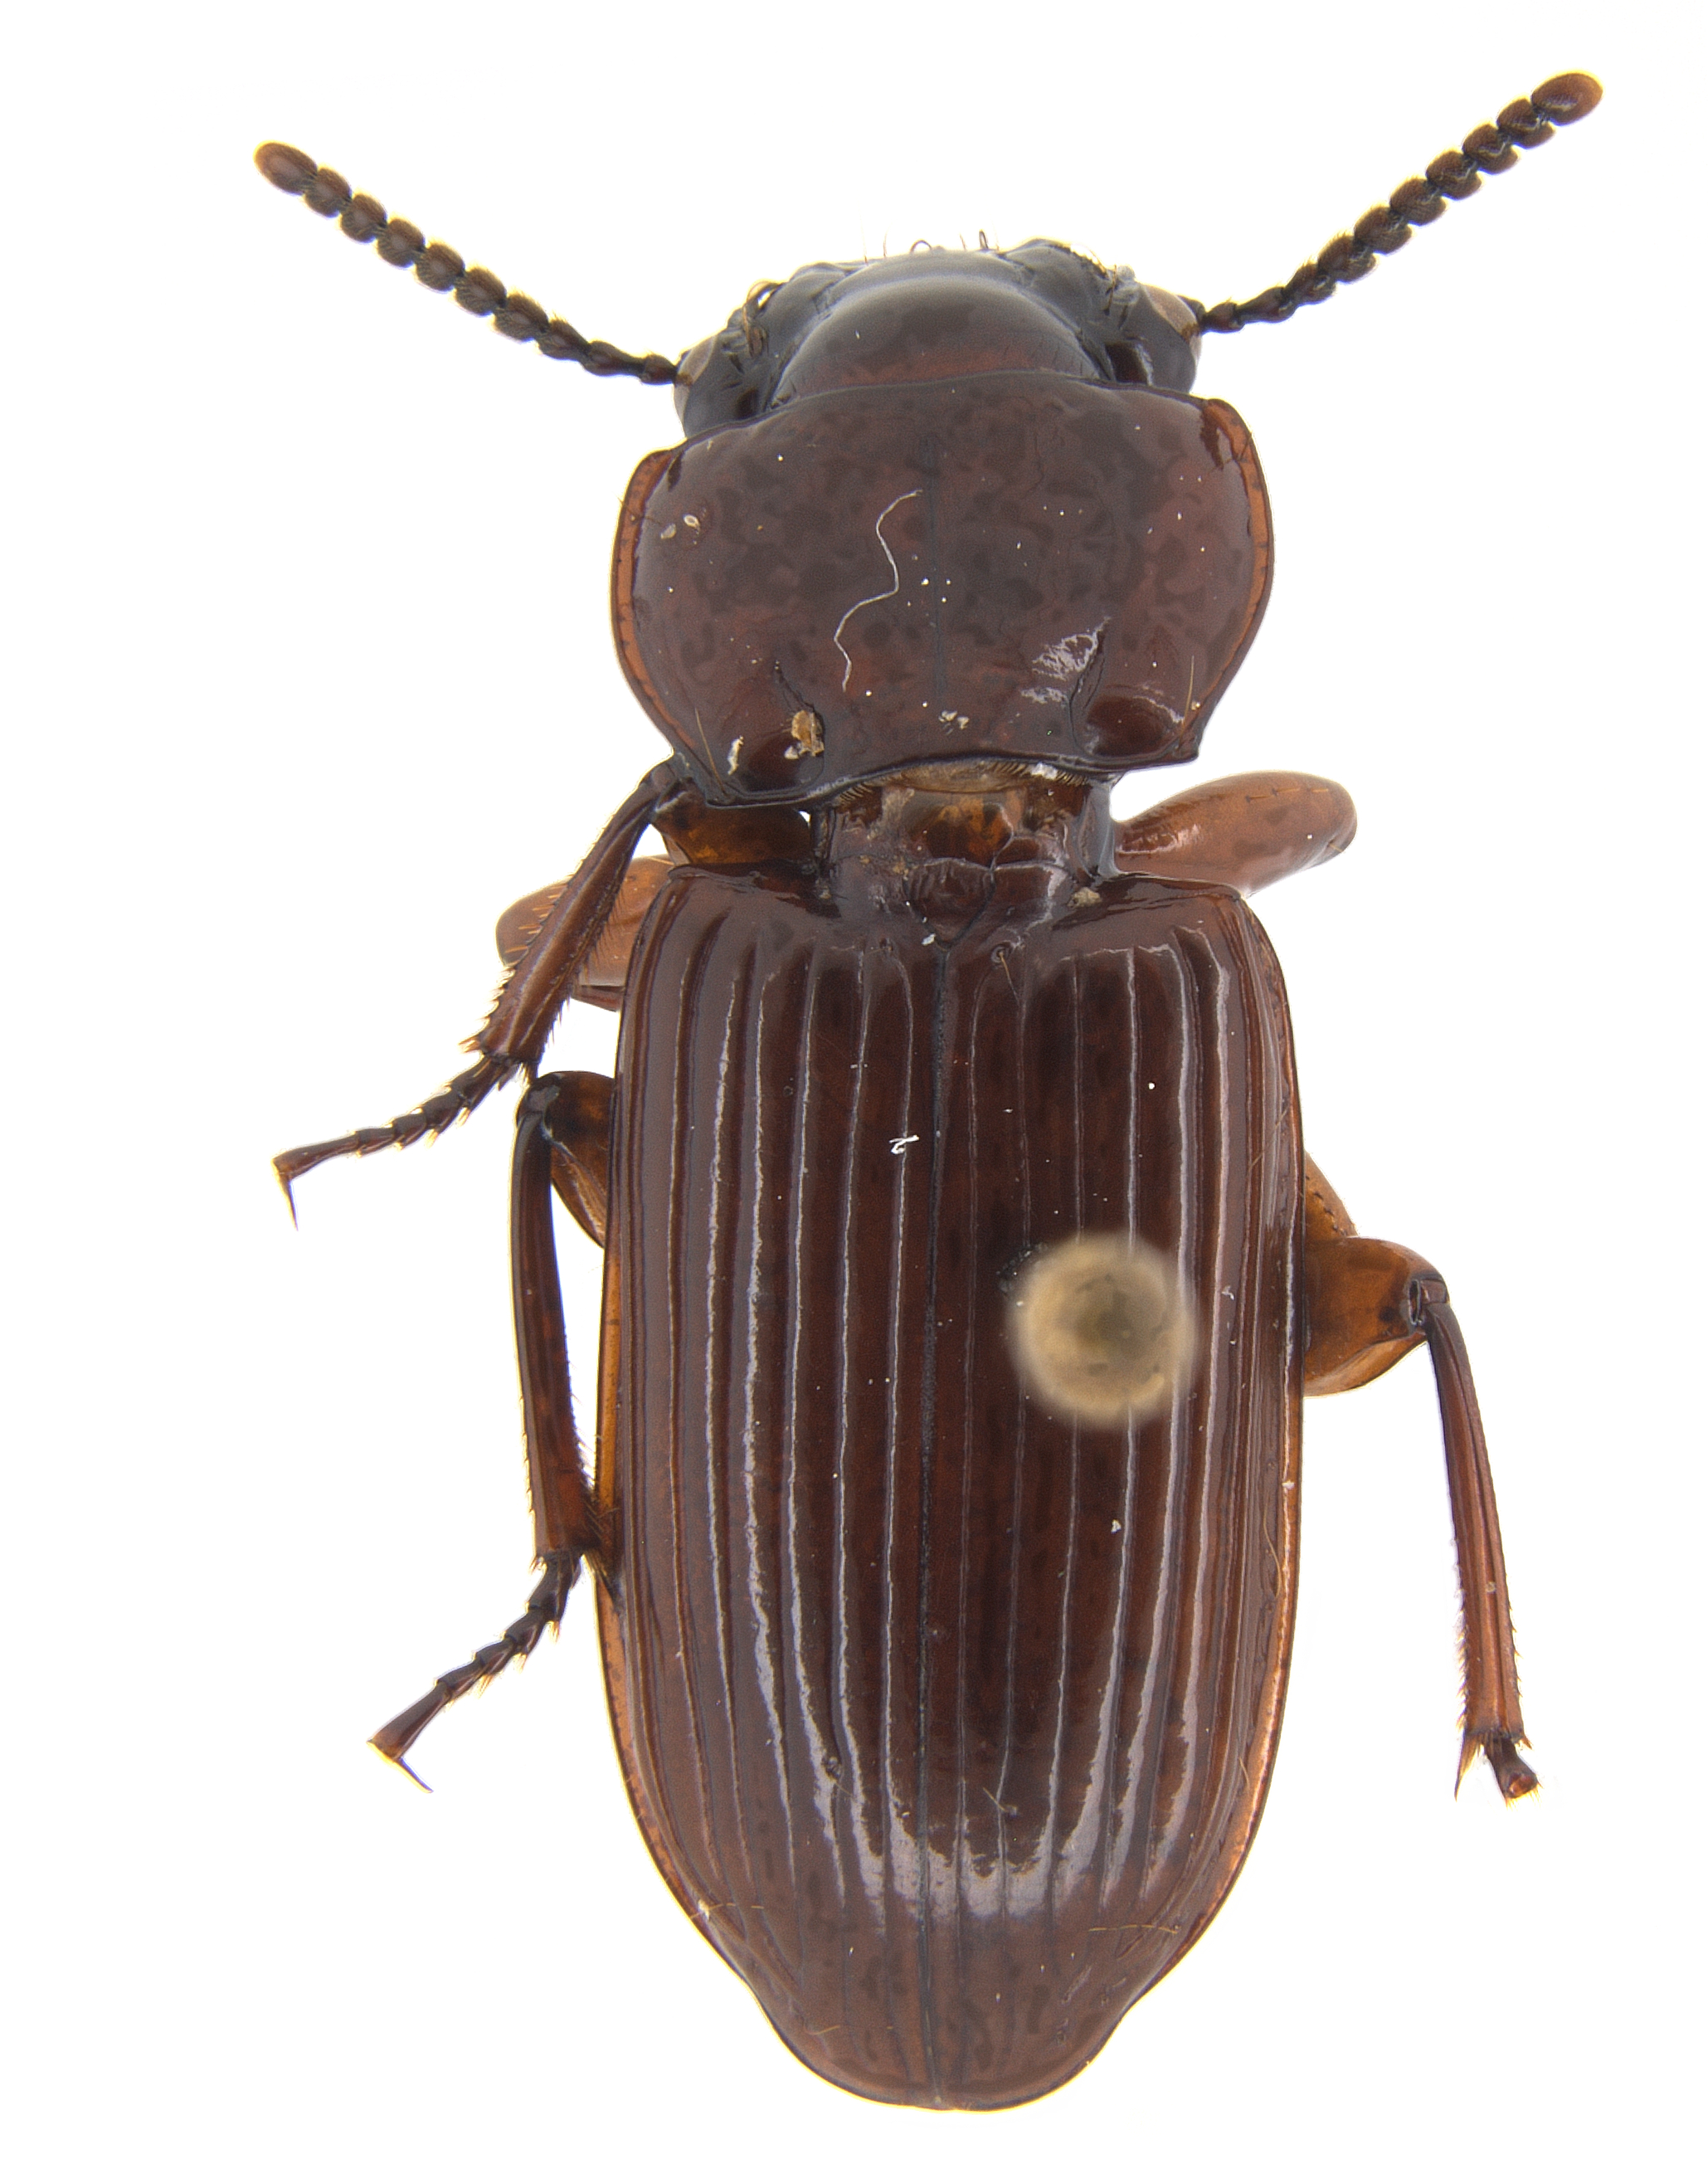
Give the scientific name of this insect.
Morion orientalis
